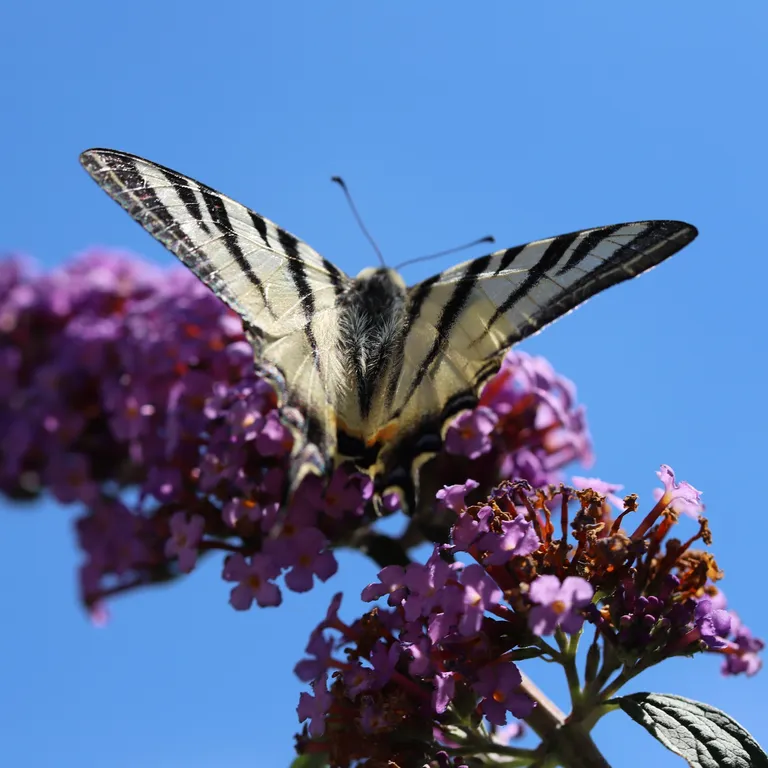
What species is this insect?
Iphiclides podalirius
